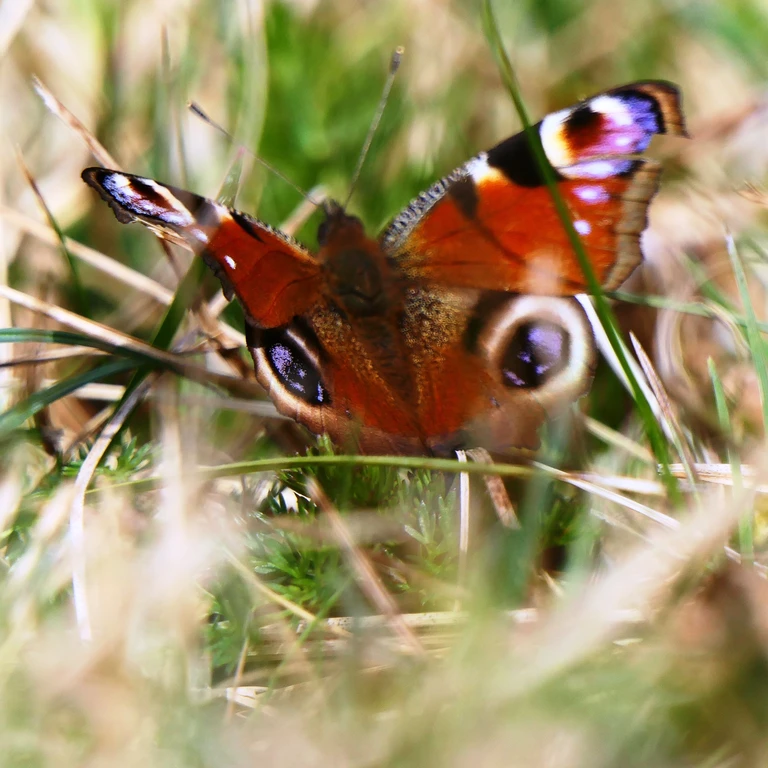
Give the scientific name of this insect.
Aglais io
